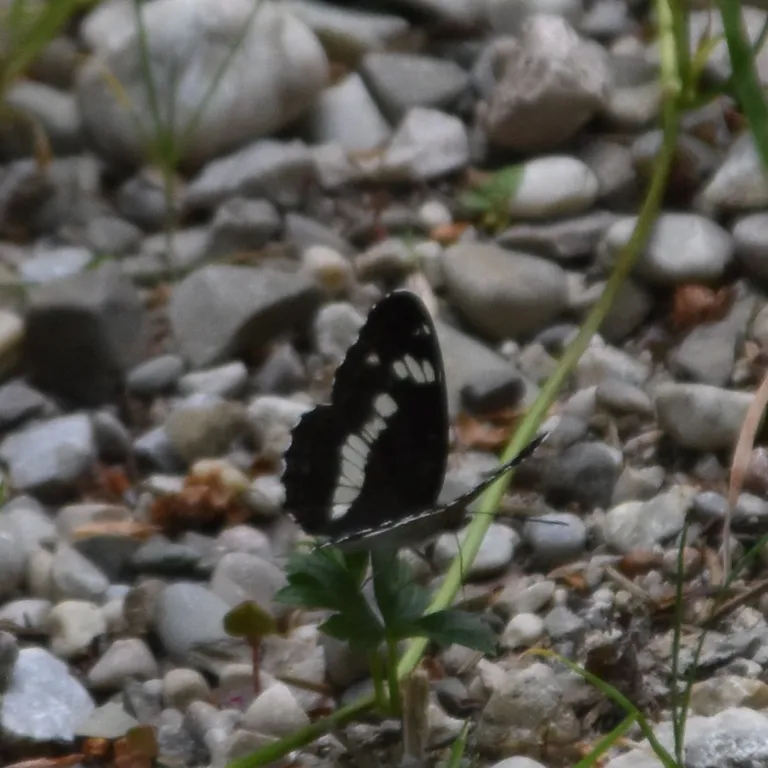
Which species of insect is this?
Limenitis camilla (also Ladoga camilla)
